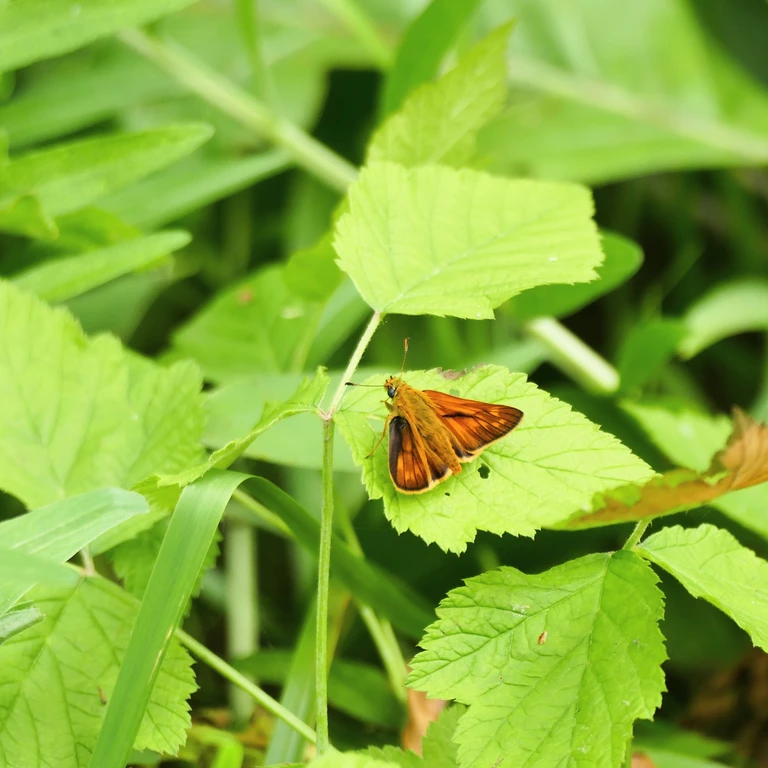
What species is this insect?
Ochlodes sylvanus (also Ochlodes venata)
